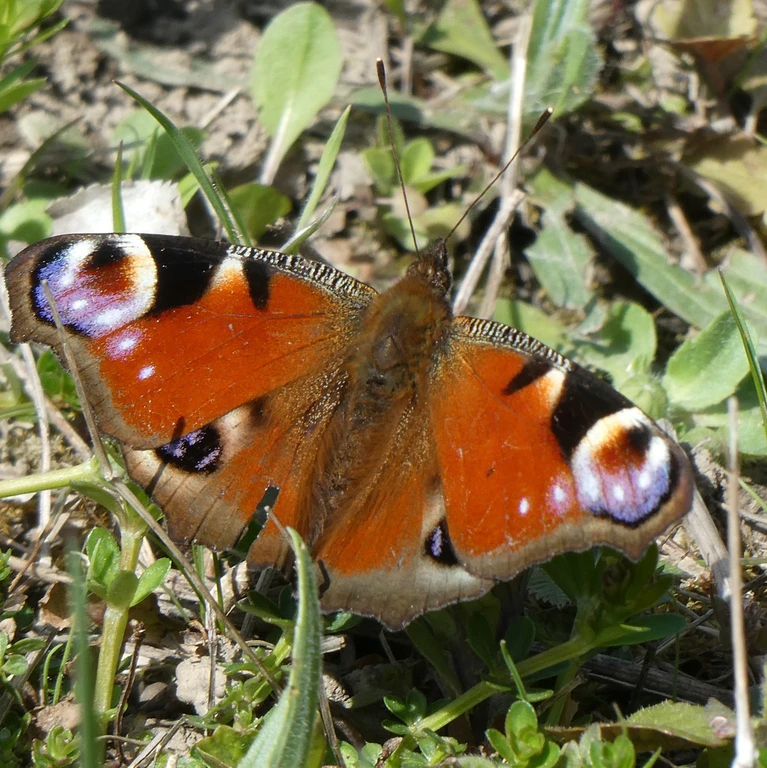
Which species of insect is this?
Aglais io
